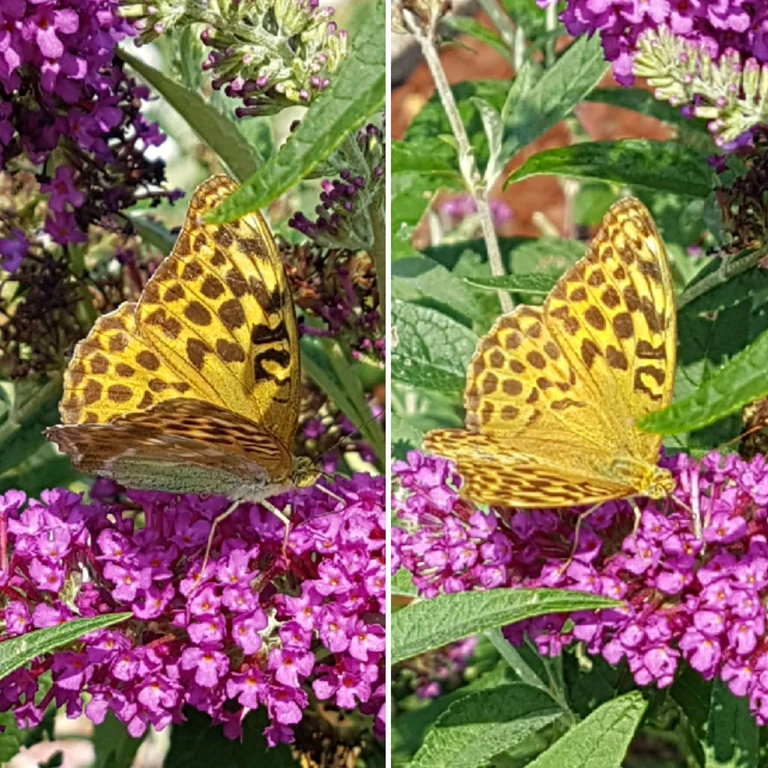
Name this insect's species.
Argynnis paphia
